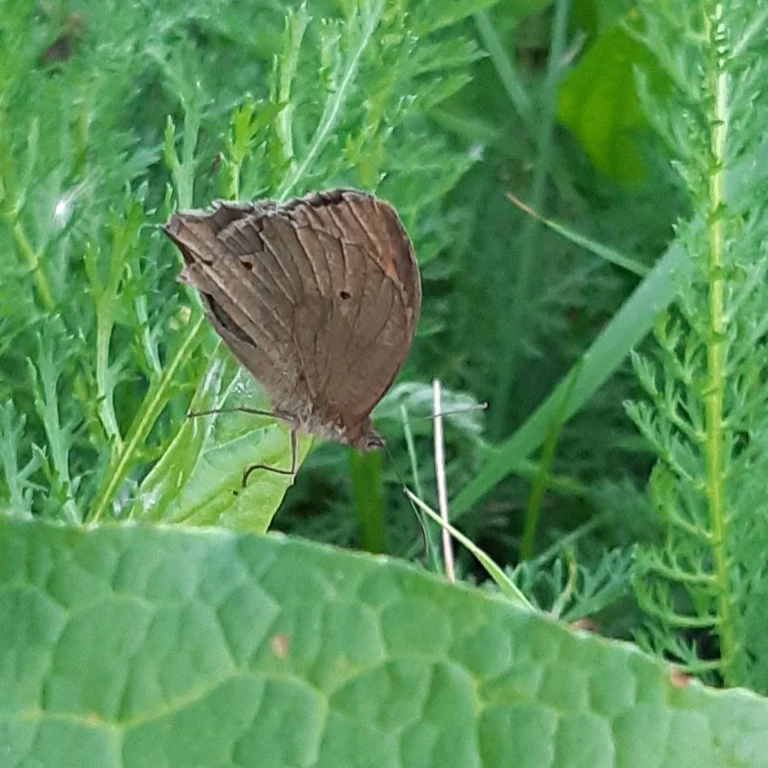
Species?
Maniola jurtina
